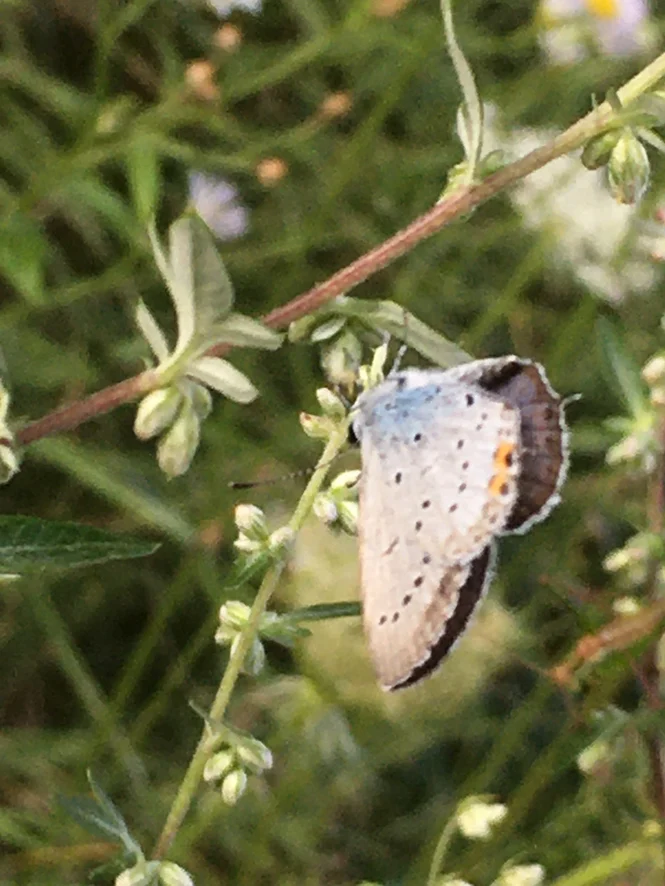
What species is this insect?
Cupido argiades (also Elkalyce argiades)
